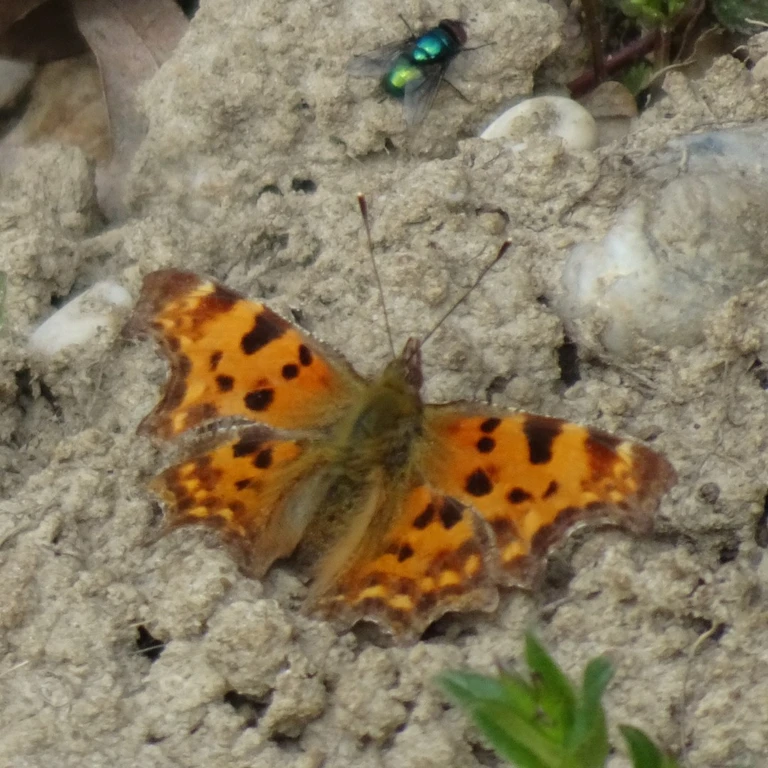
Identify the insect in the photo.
Polygonia c-album
